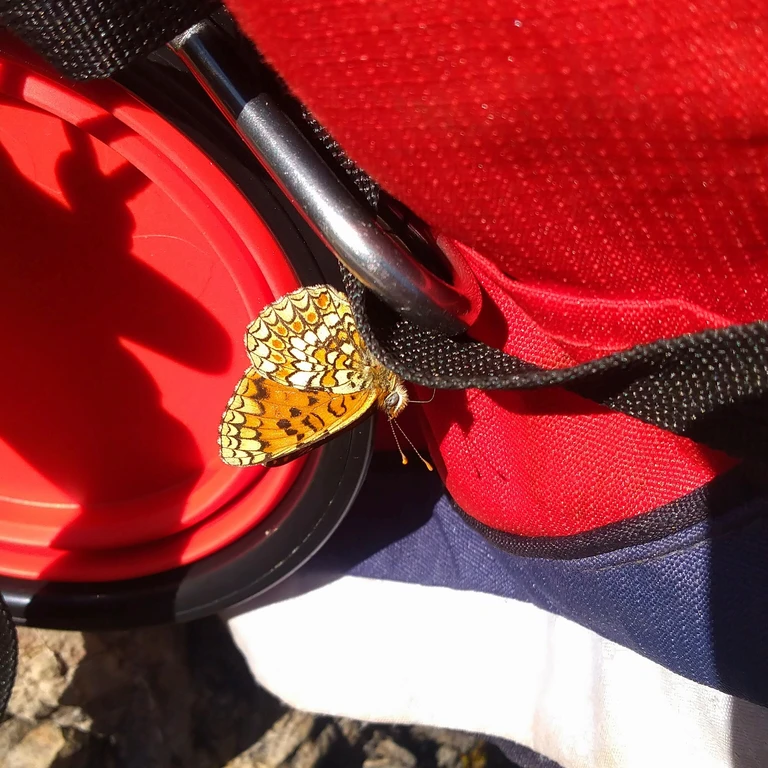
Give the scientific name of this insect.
Melitaea phoebe
